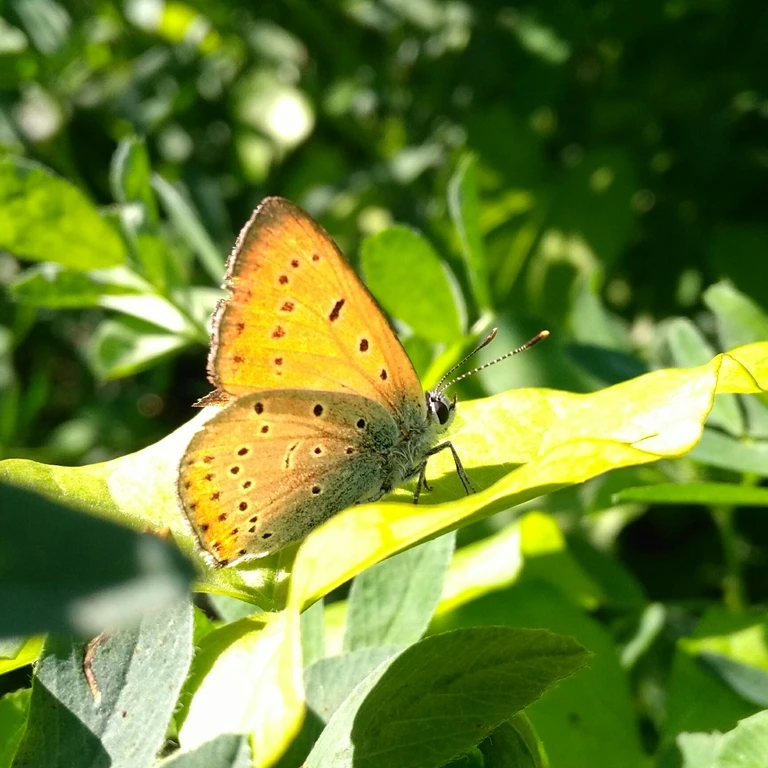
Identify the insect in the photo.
Lycaena dispar
